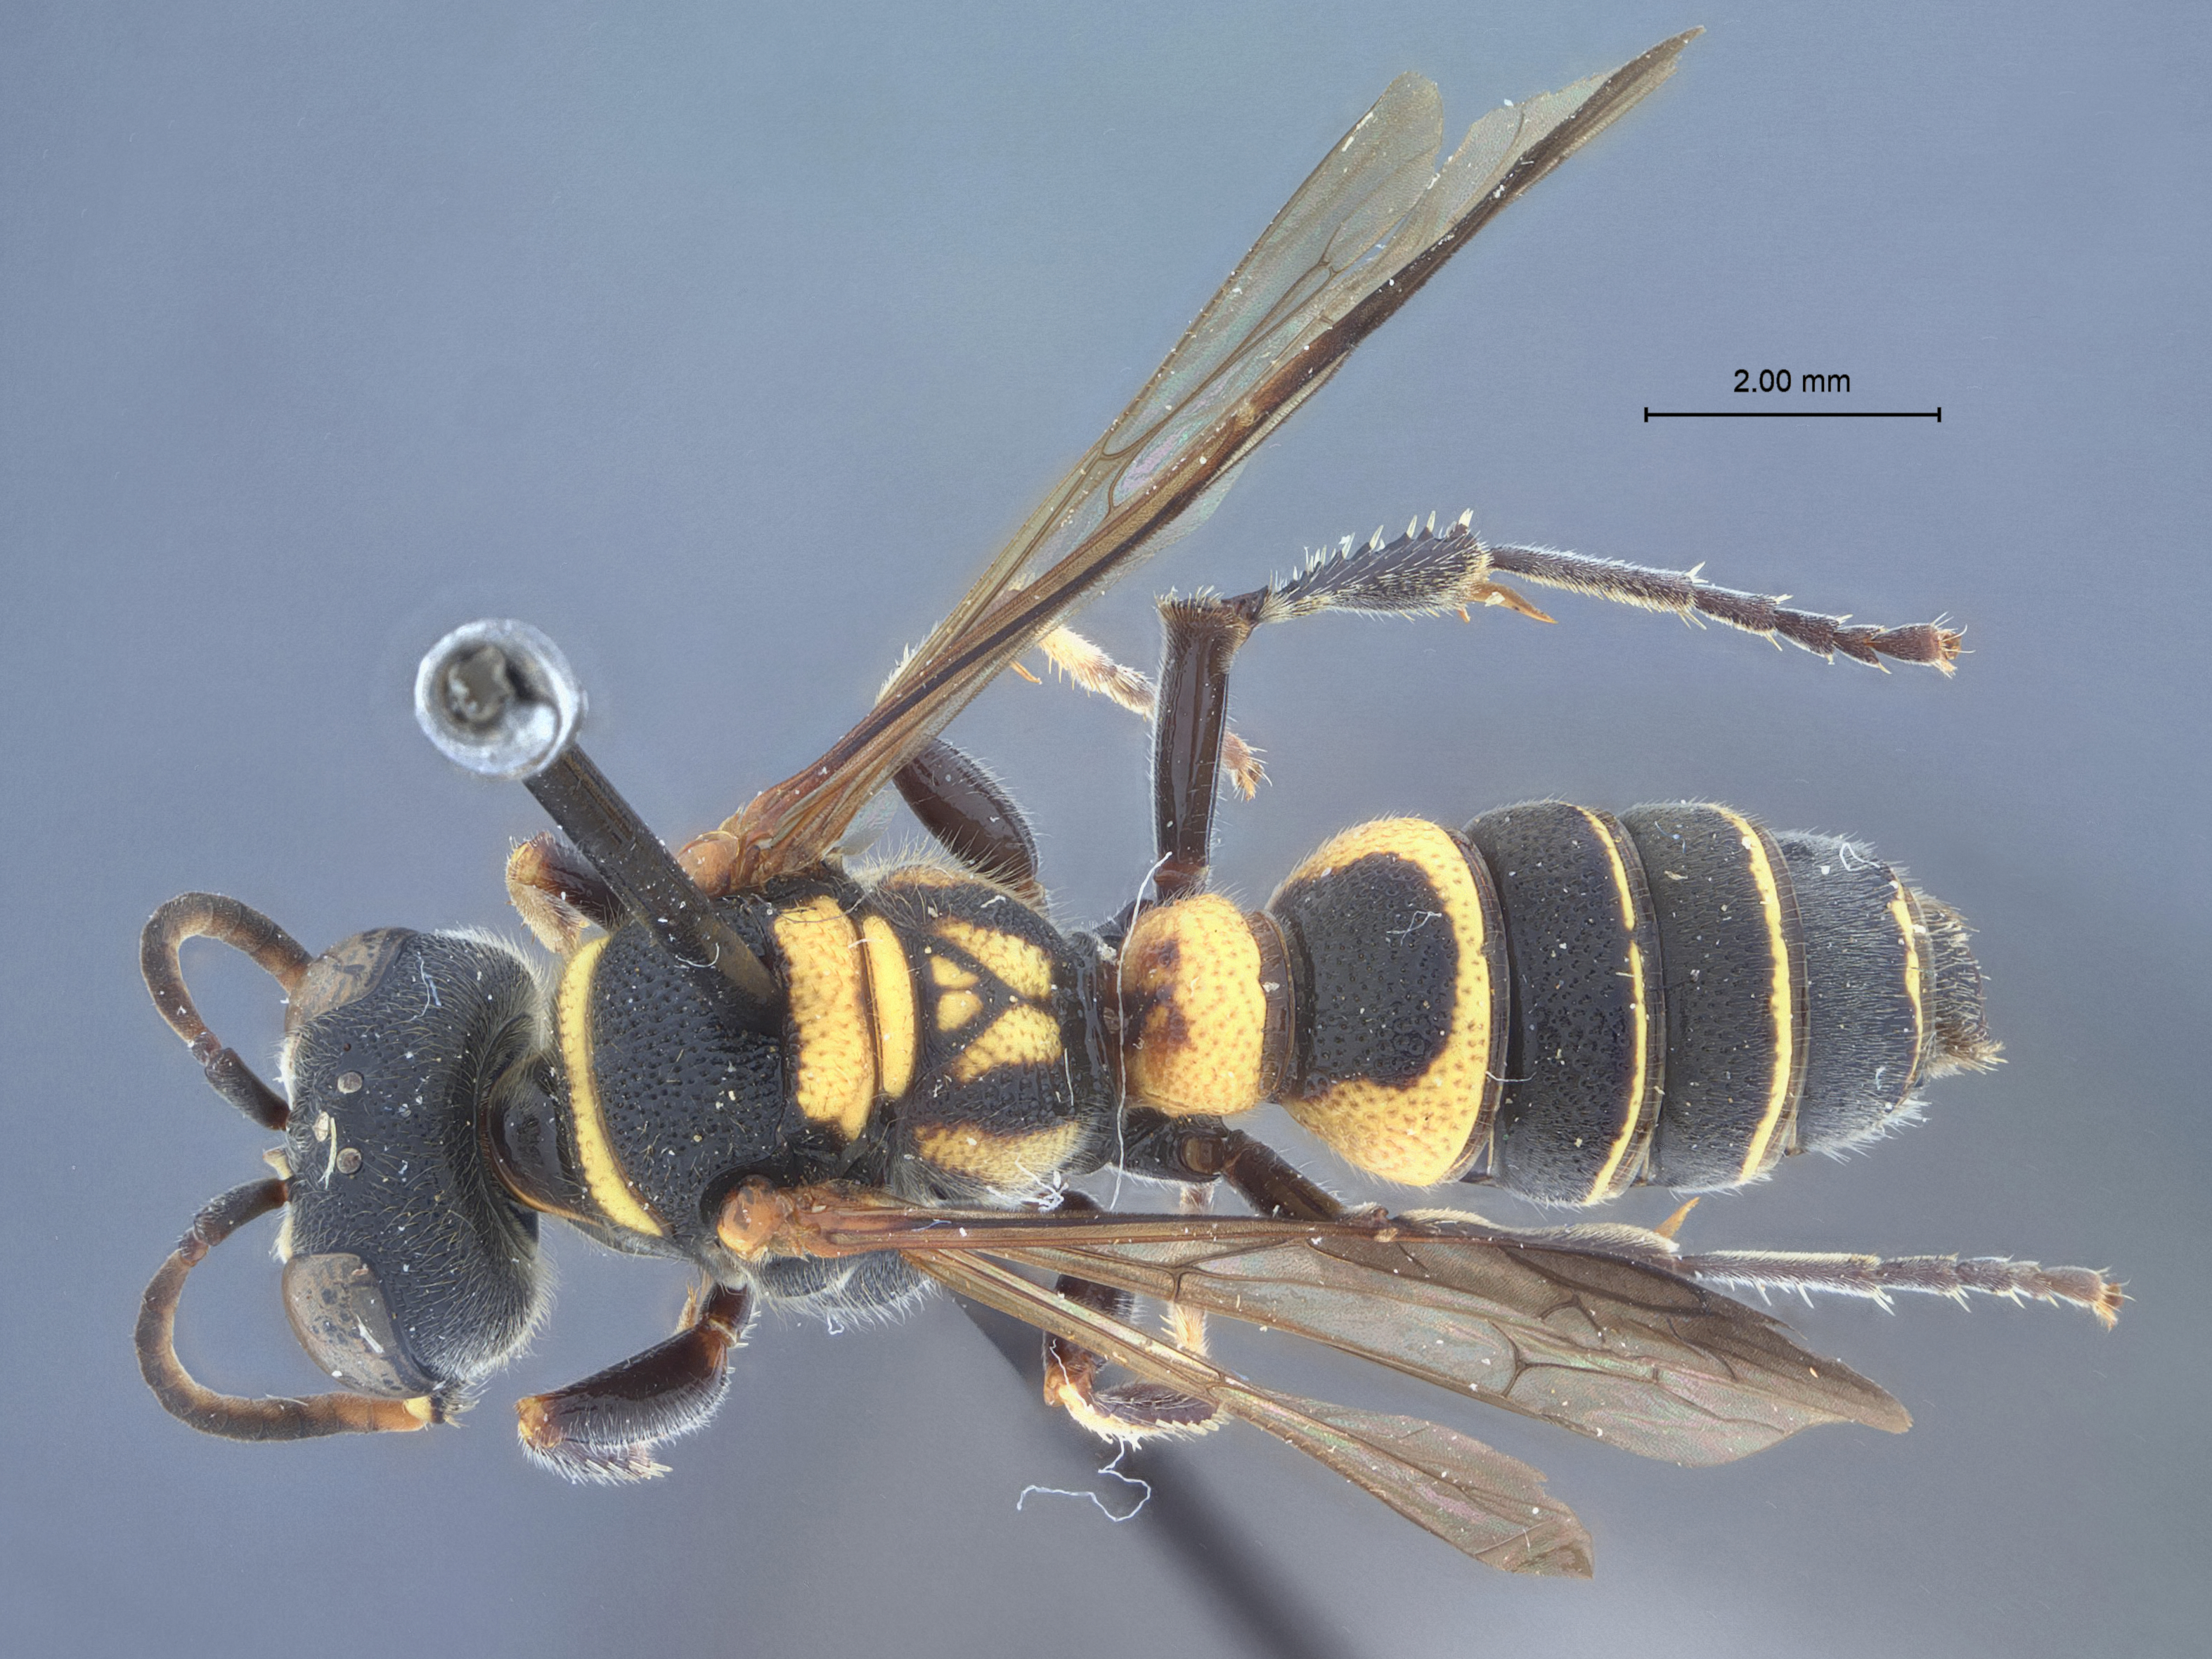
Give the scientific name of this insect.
Cerceris irwini
